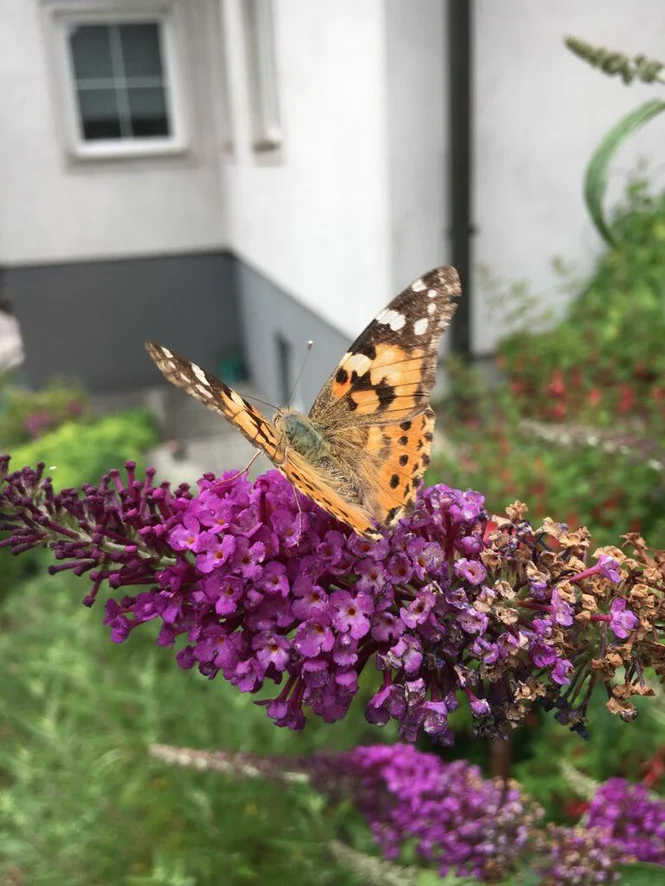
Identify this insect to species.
Vanessa cardui
